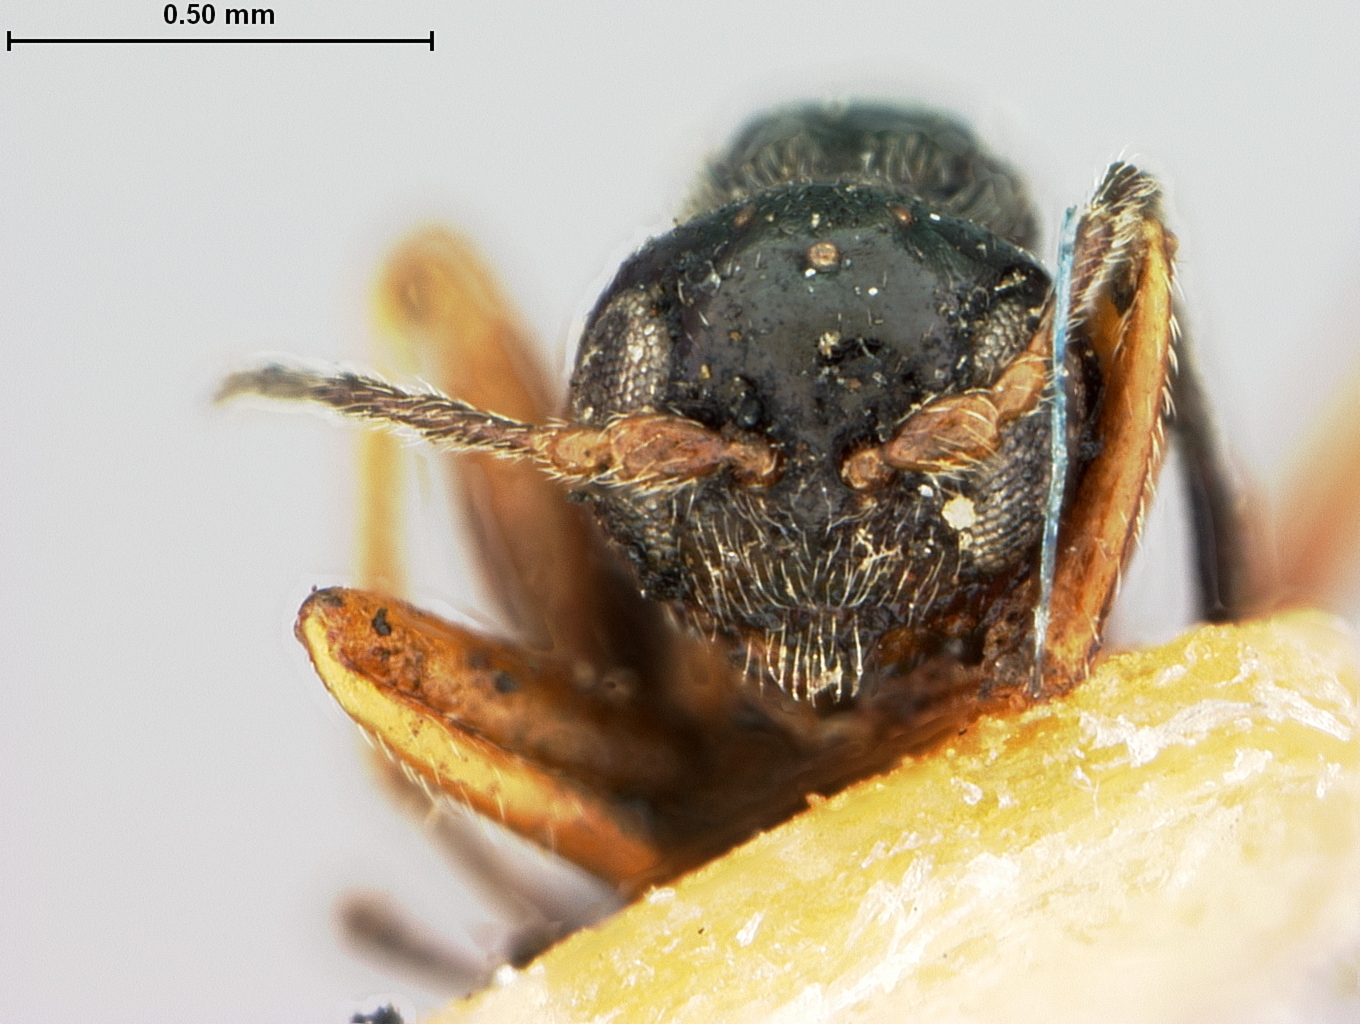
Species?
Phylloteras lyratum
